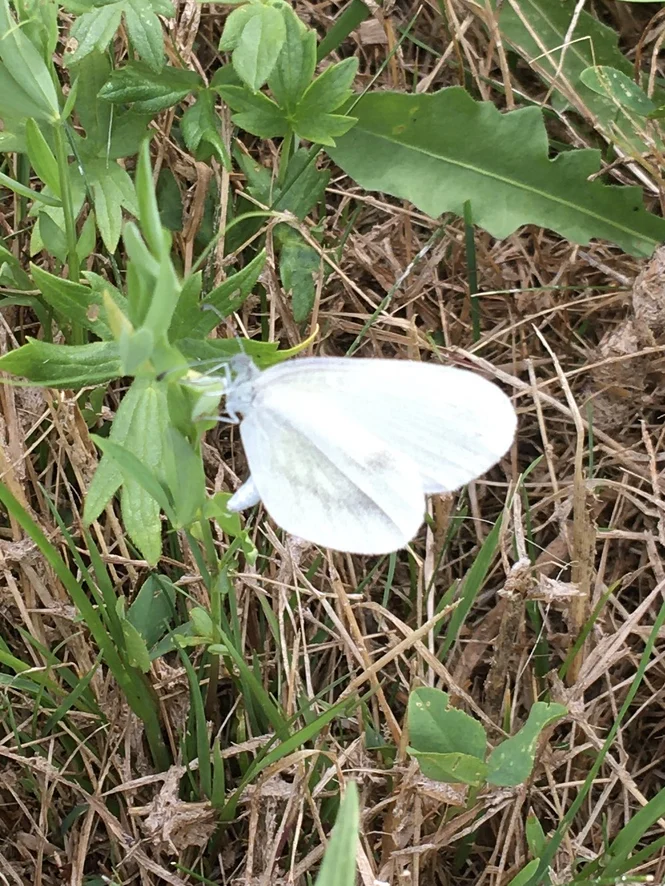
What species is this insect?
Leptidea sinapis/juvernica
